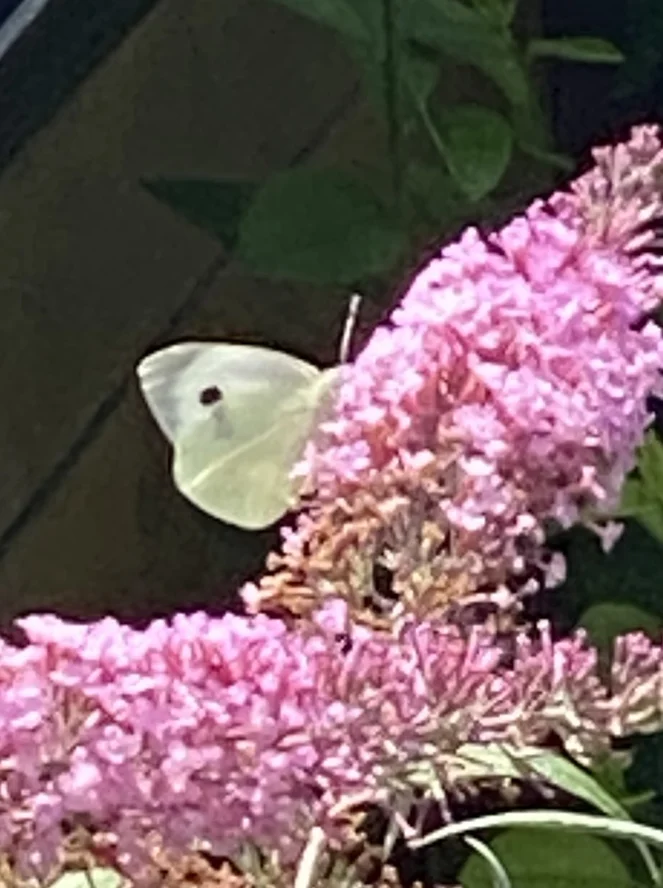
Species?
Pieris brassicae
